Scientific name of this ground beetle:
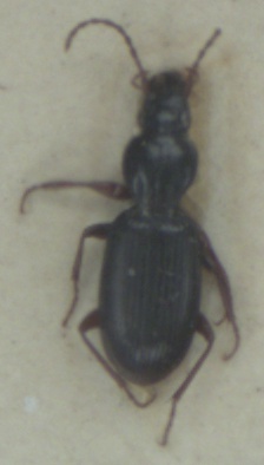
Stomis pumicatus
